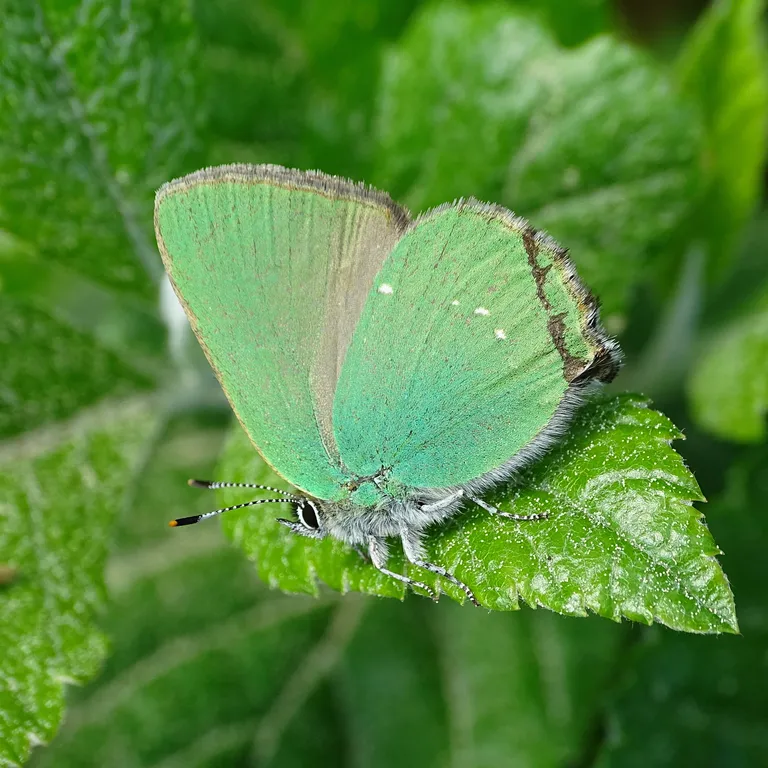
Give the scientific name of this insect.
Callophrys rubi
